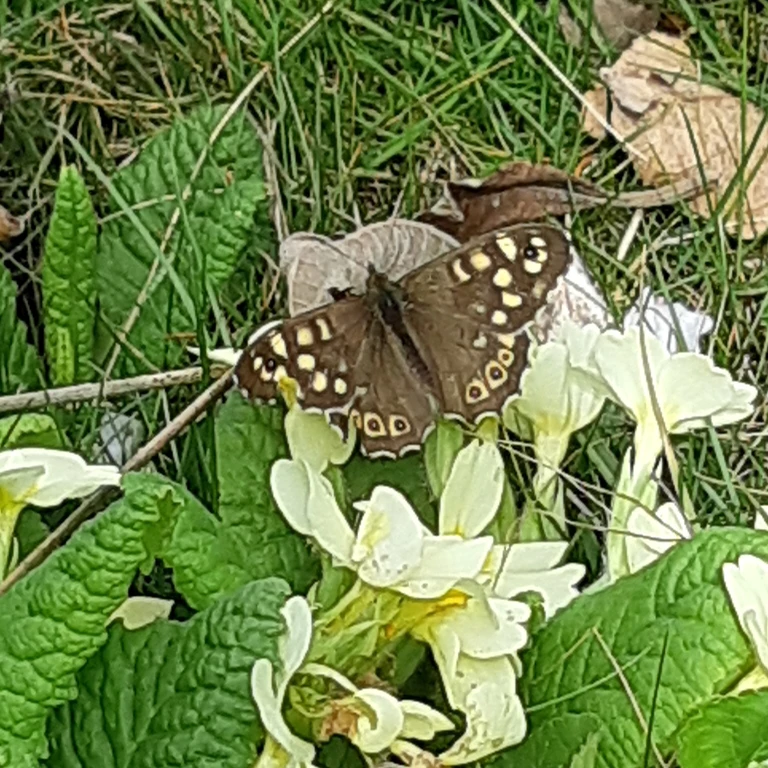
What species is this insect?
Pararge aegeria
